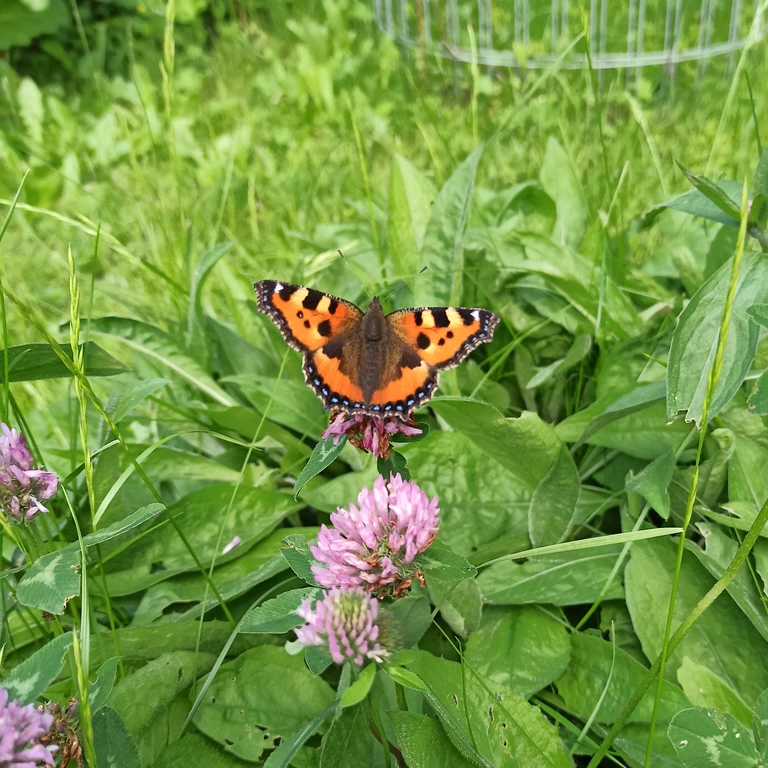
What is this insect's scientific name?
Aglais urticae
